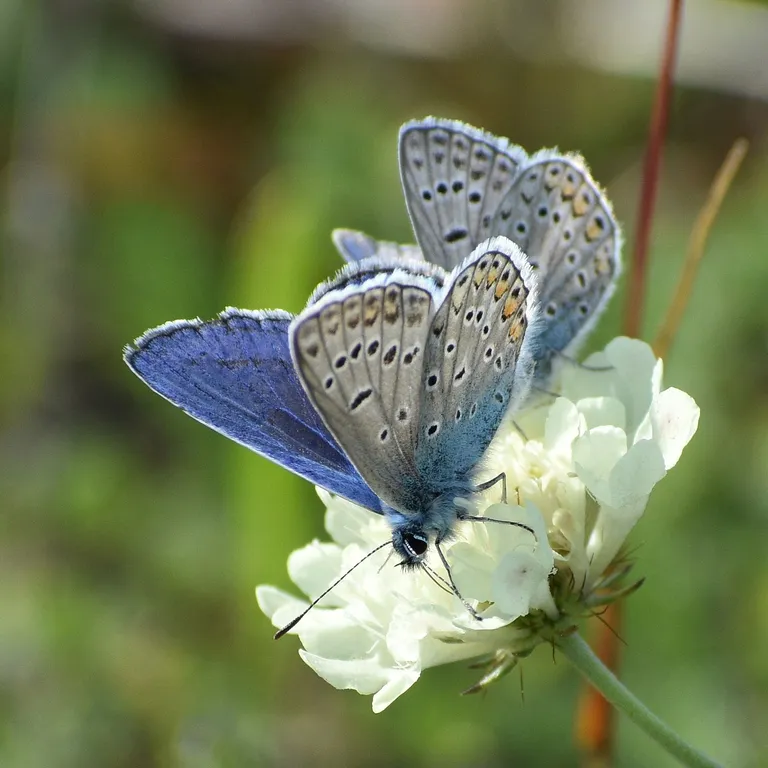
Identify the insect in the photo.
Polyommatus icarus
